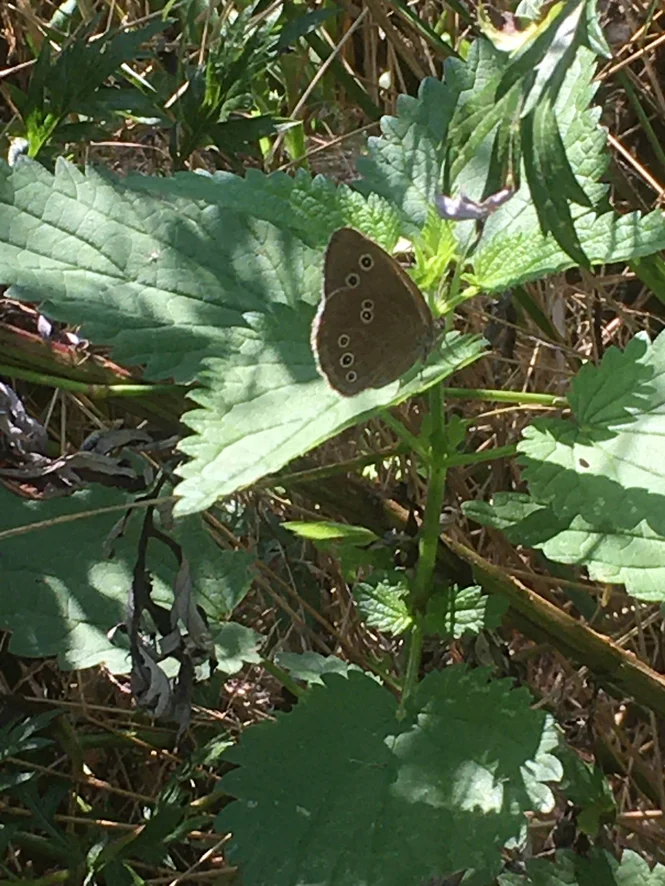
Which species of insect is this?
Aphantopus hyperantus
